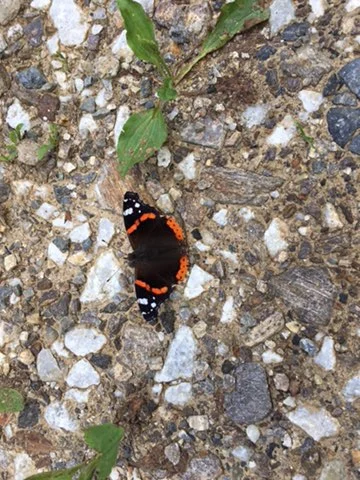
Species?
Vanessa atalanta
